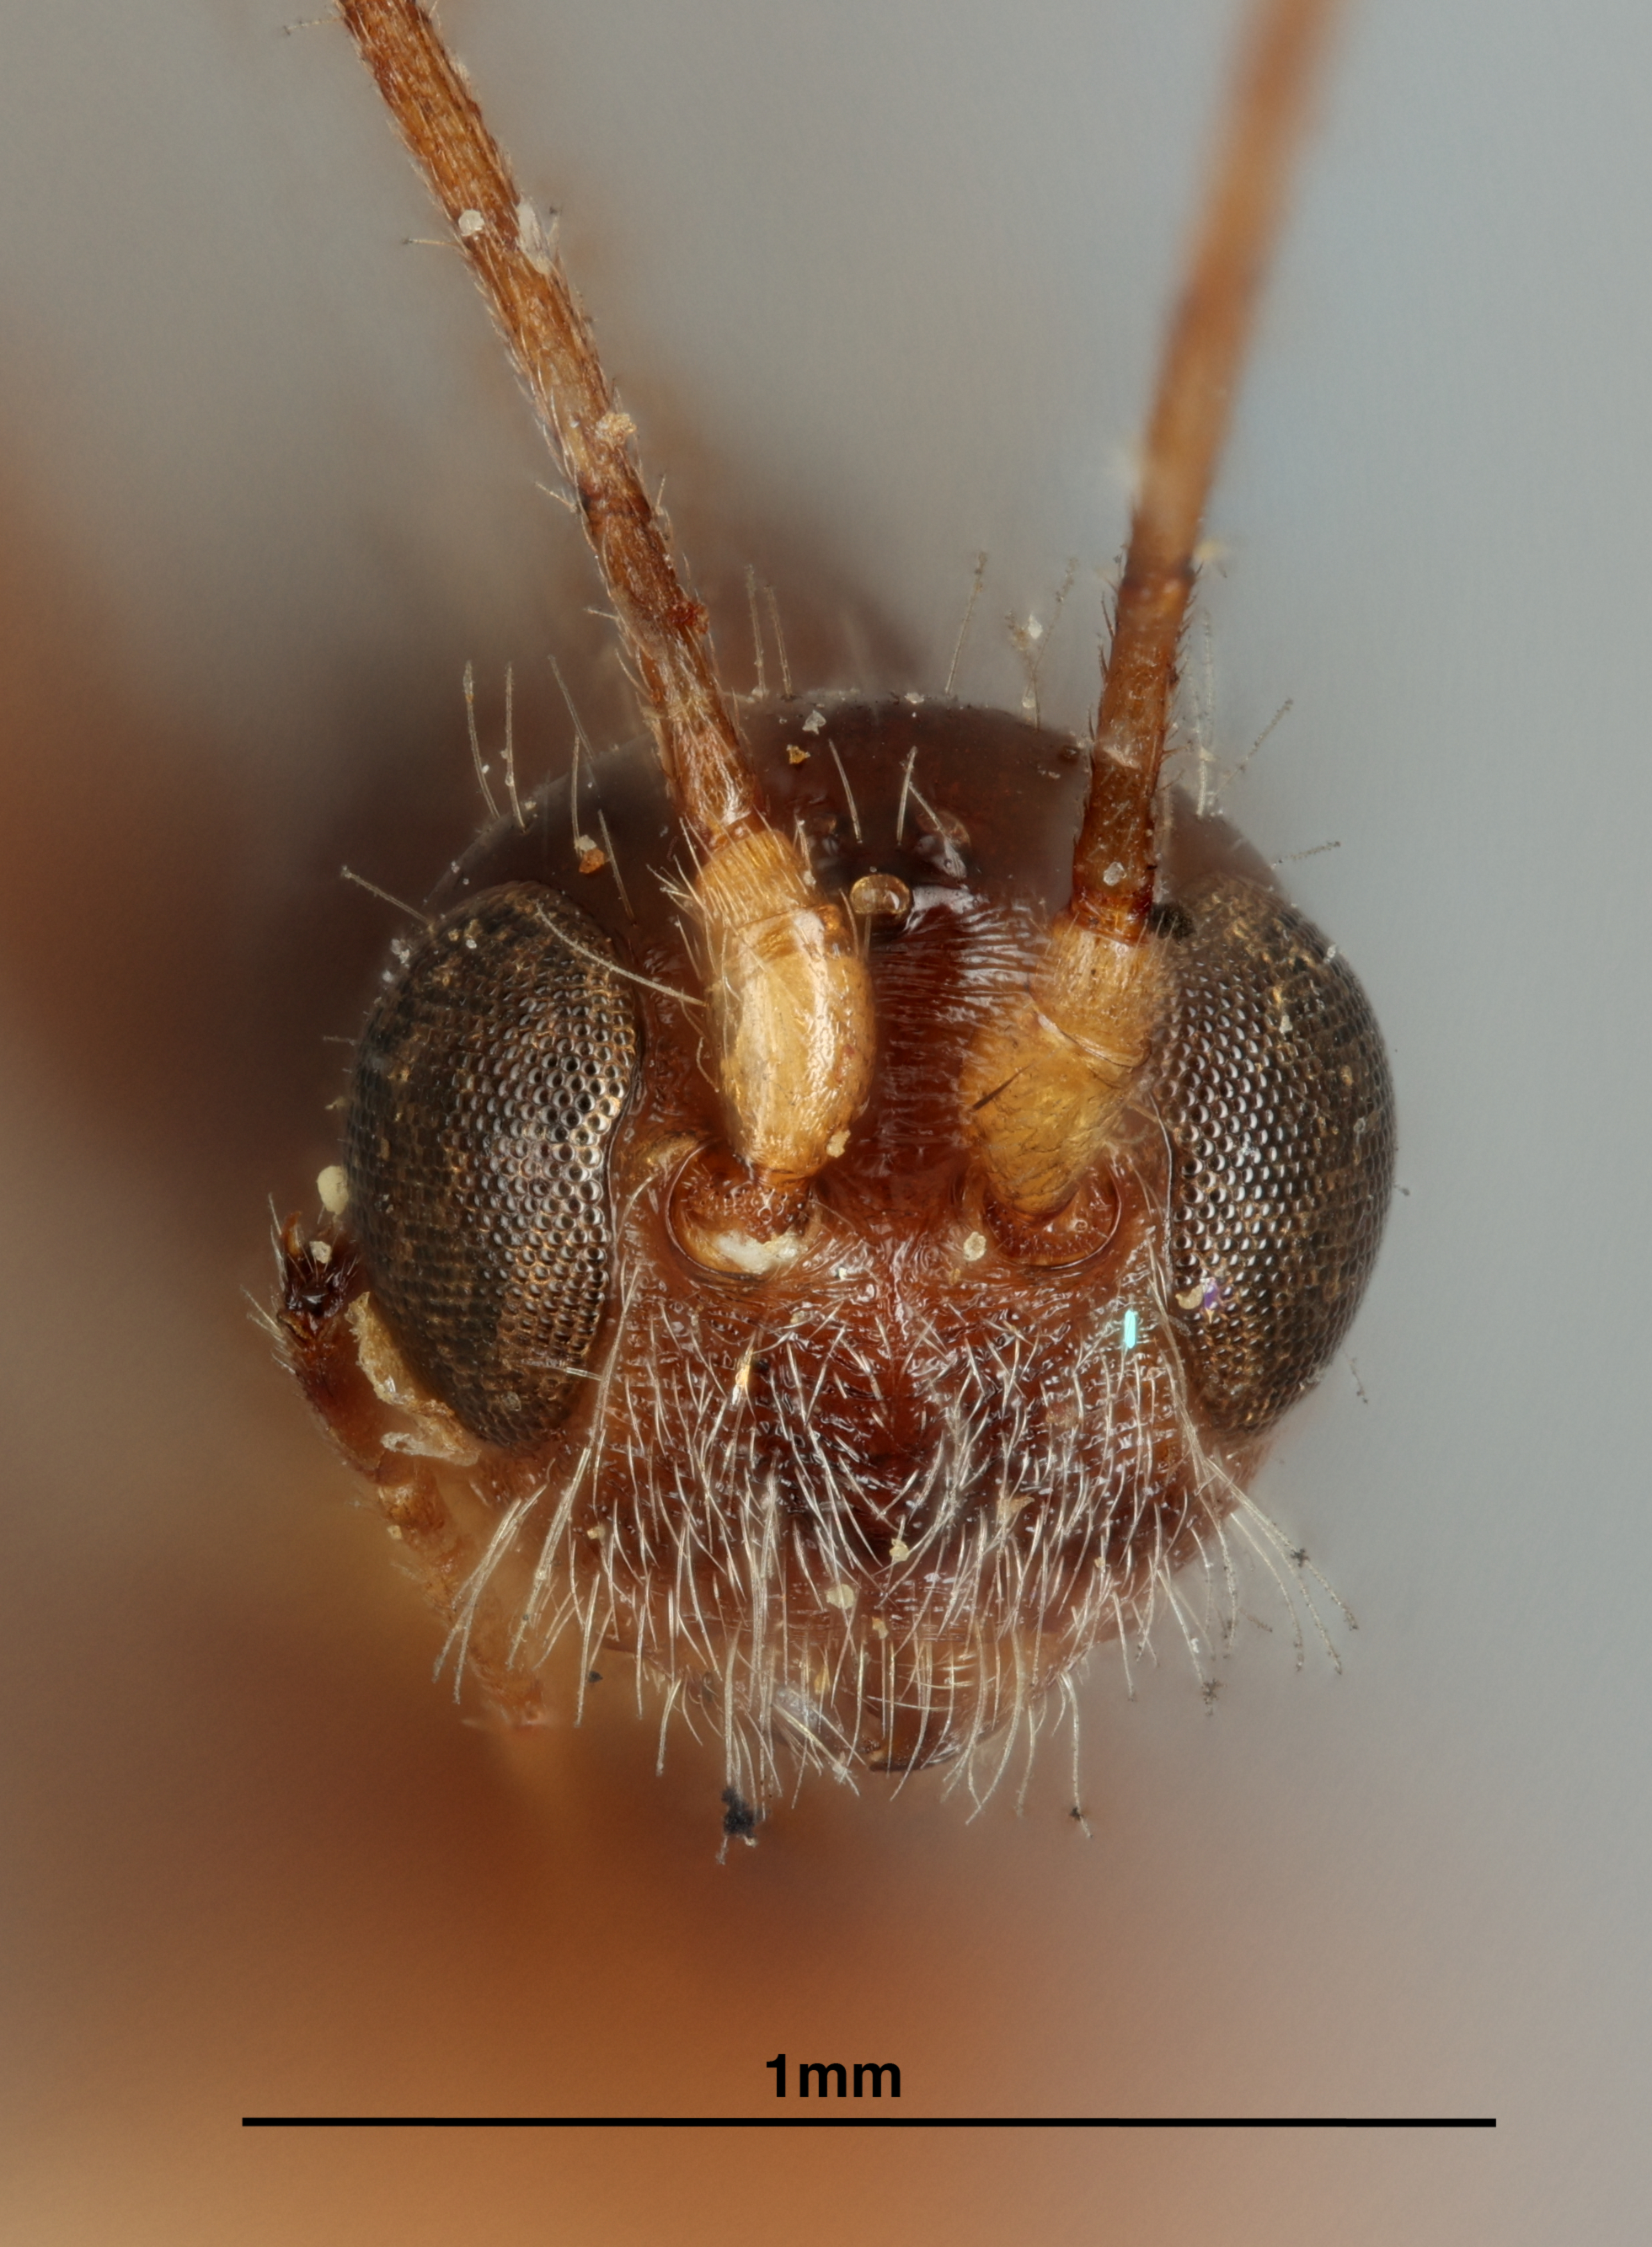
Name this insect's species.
Spathius casius
